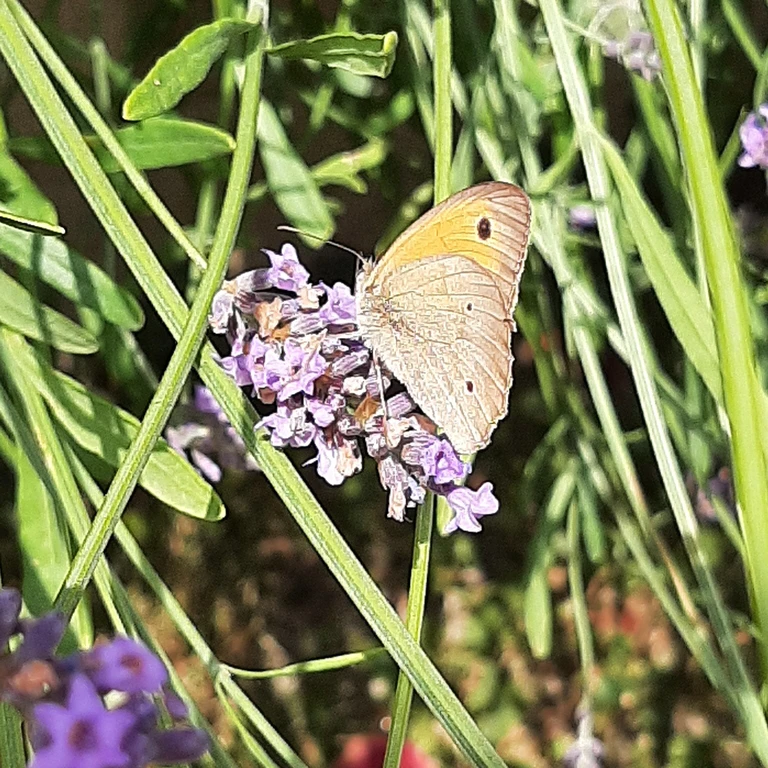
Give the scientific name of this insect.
Maniola jurtina
